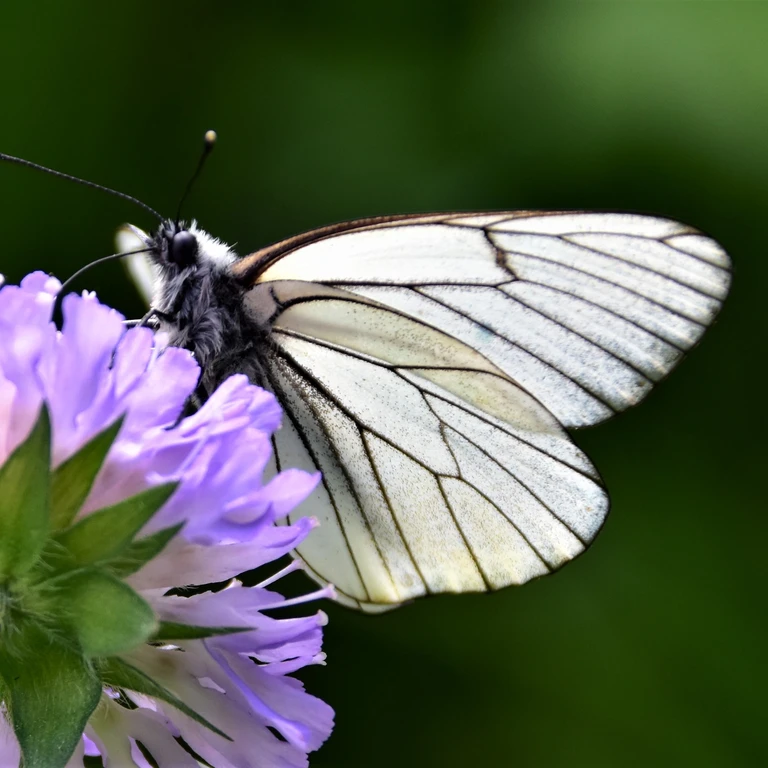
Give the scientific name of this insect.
Aporia crataegi
